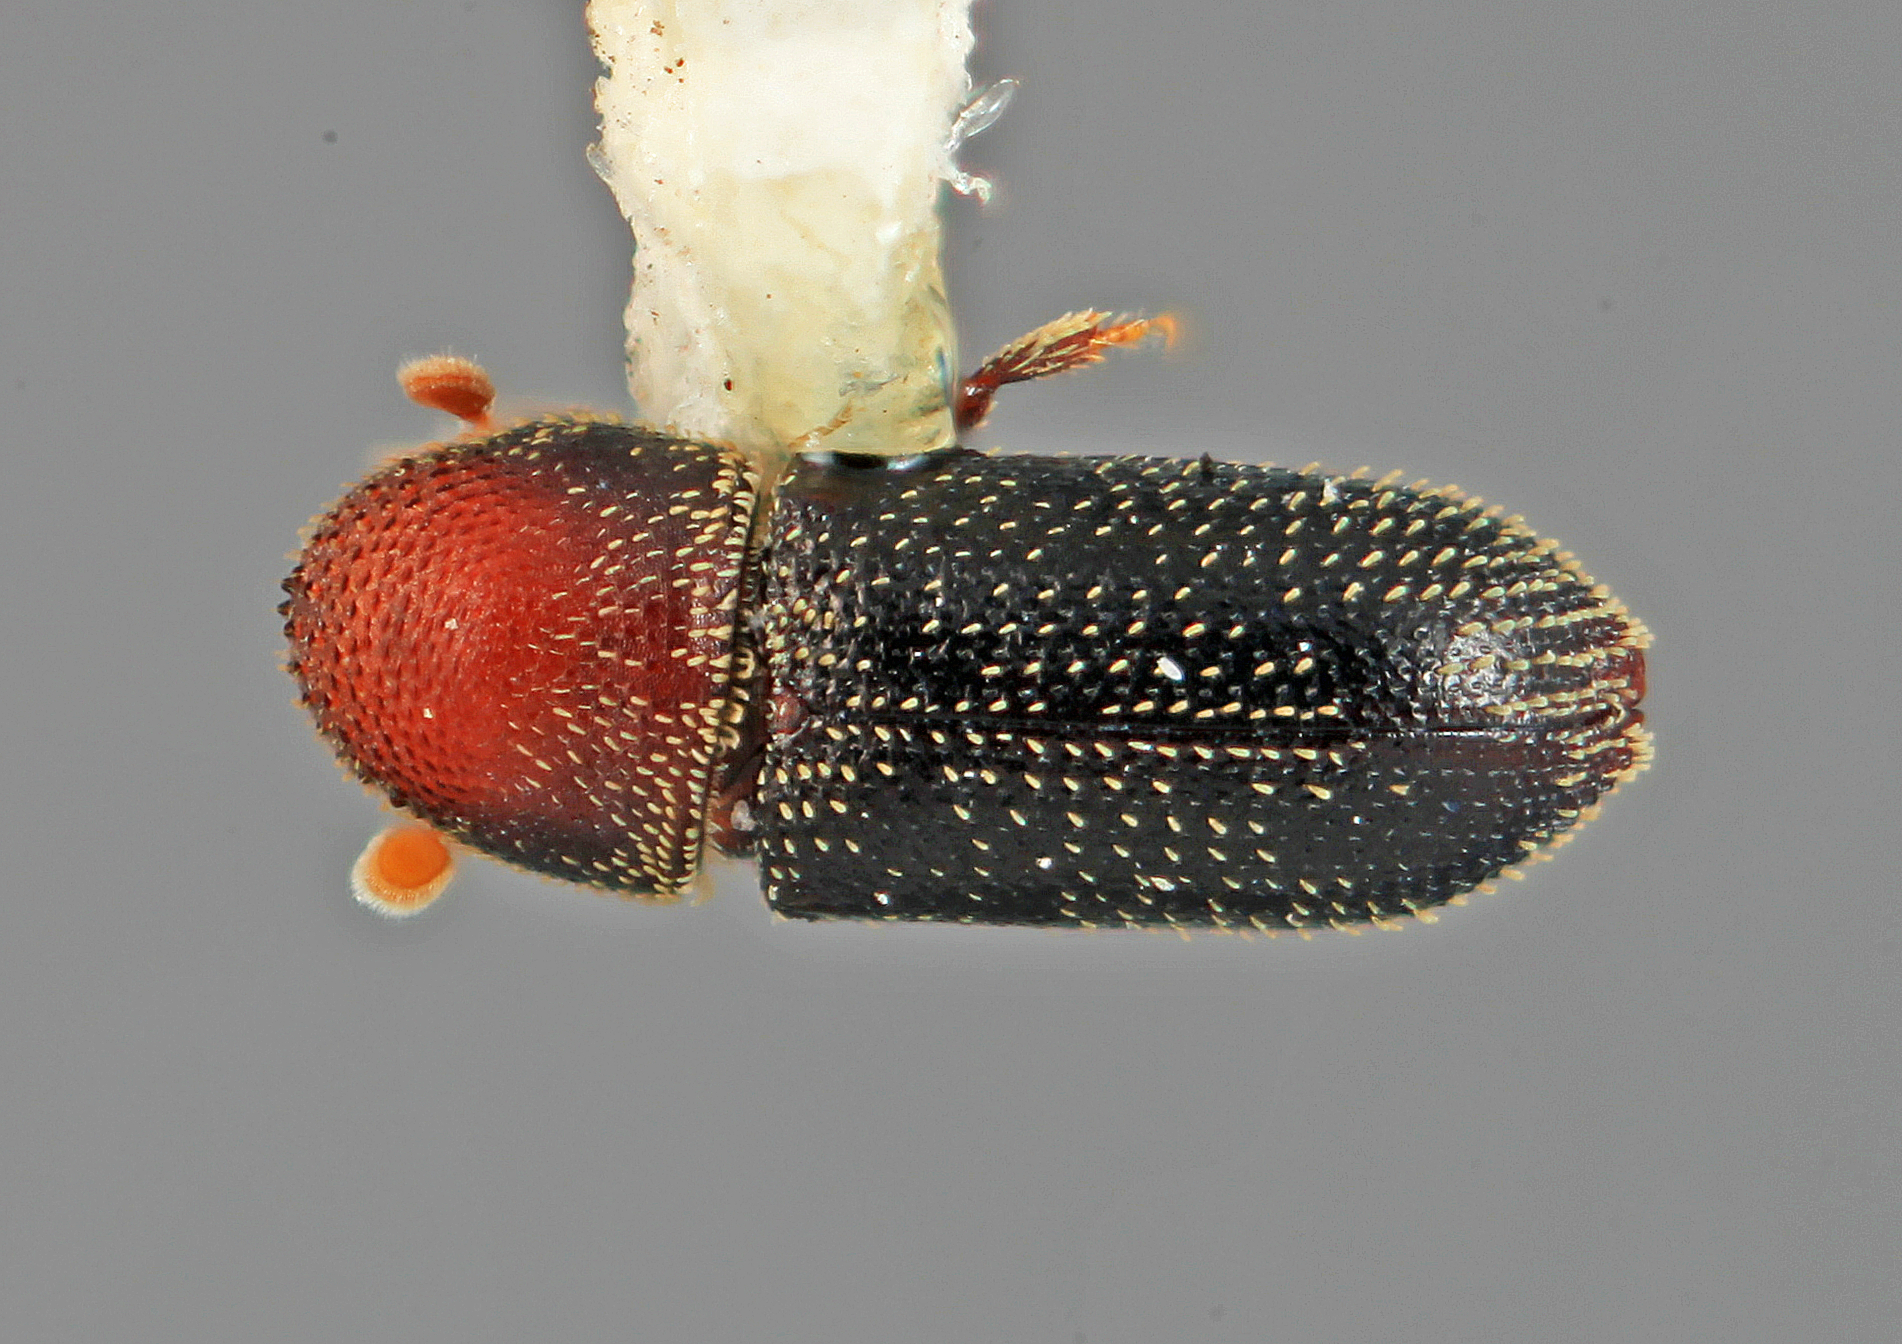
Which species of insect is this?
Micracis divaricata (also Micracisella divaricata)
